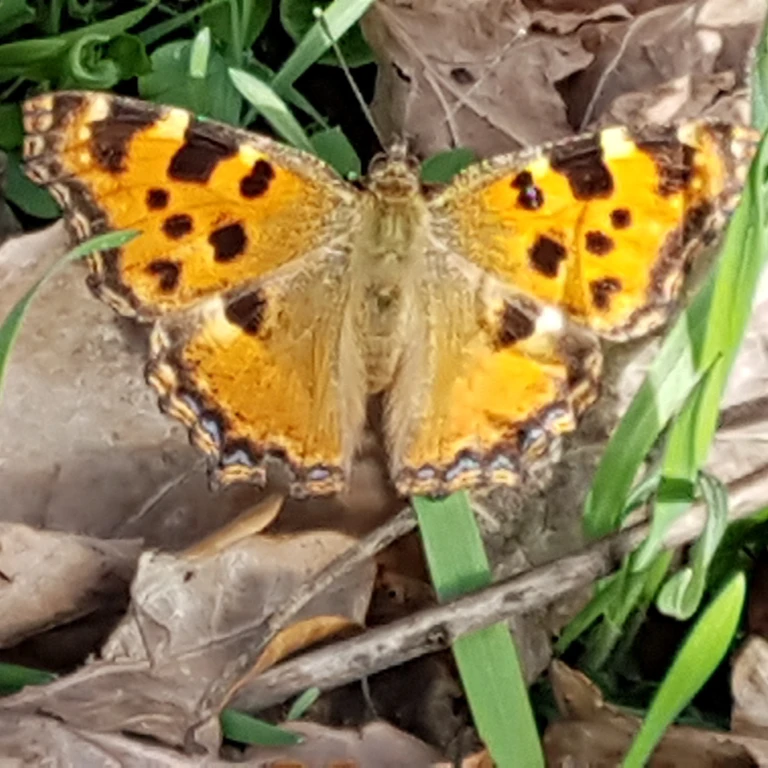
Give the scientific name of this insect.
Nymphalis polychloros
